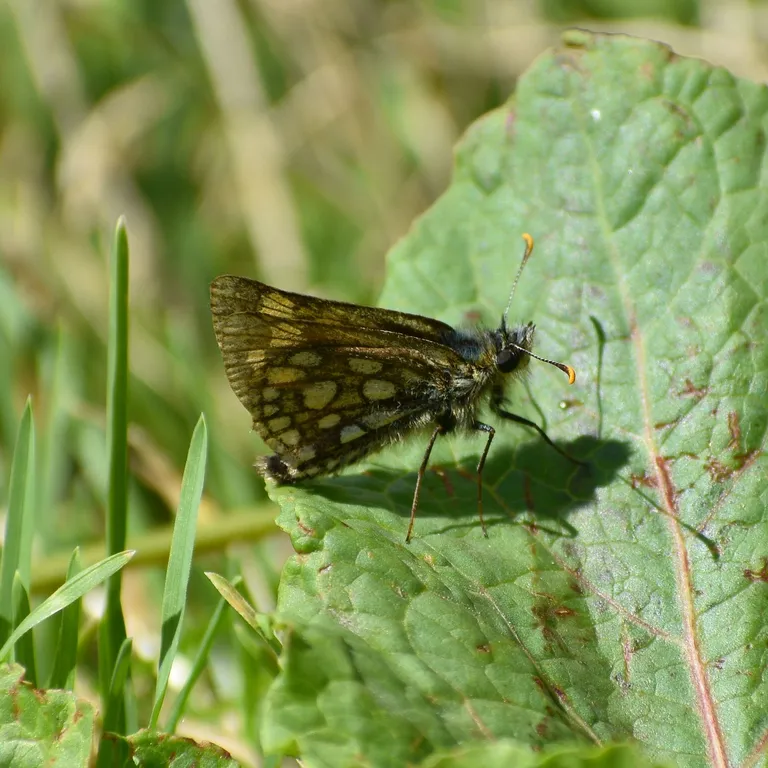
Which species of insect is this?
Carterocephalus palaemon
